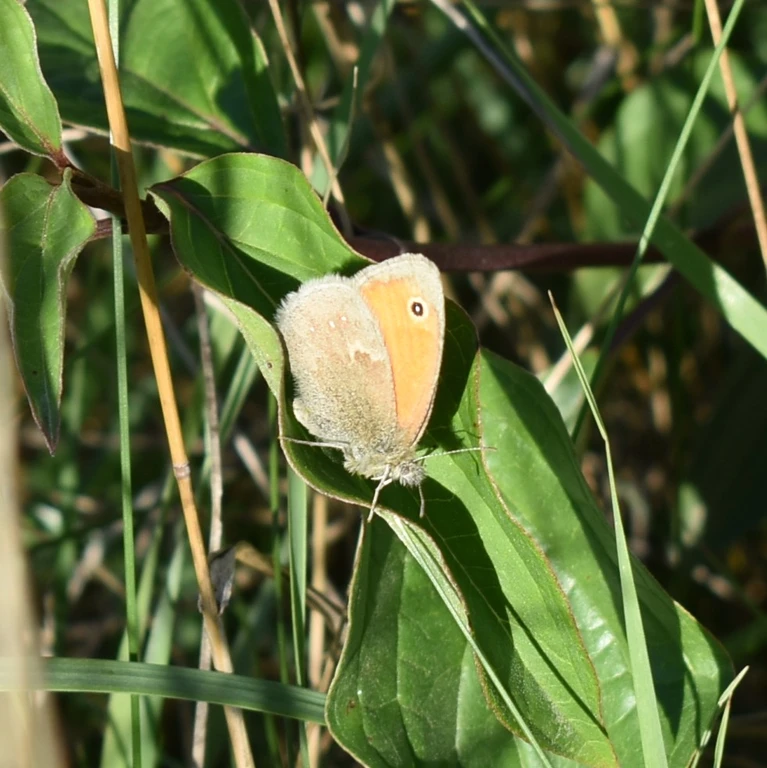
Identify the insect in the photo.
Coenonympha pamphilus
